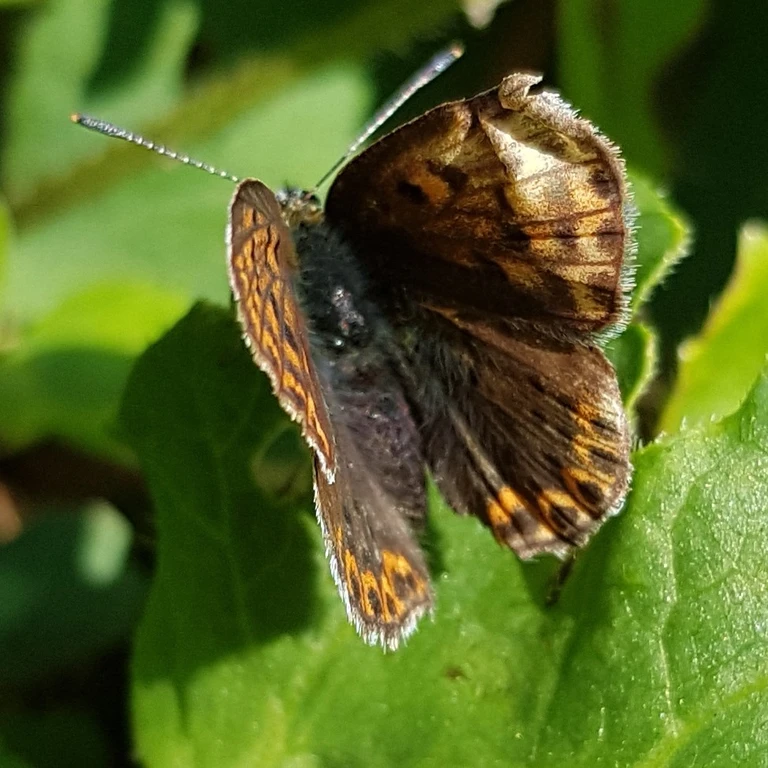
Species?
Lycaena tityrus (also Loweia tityrus)
